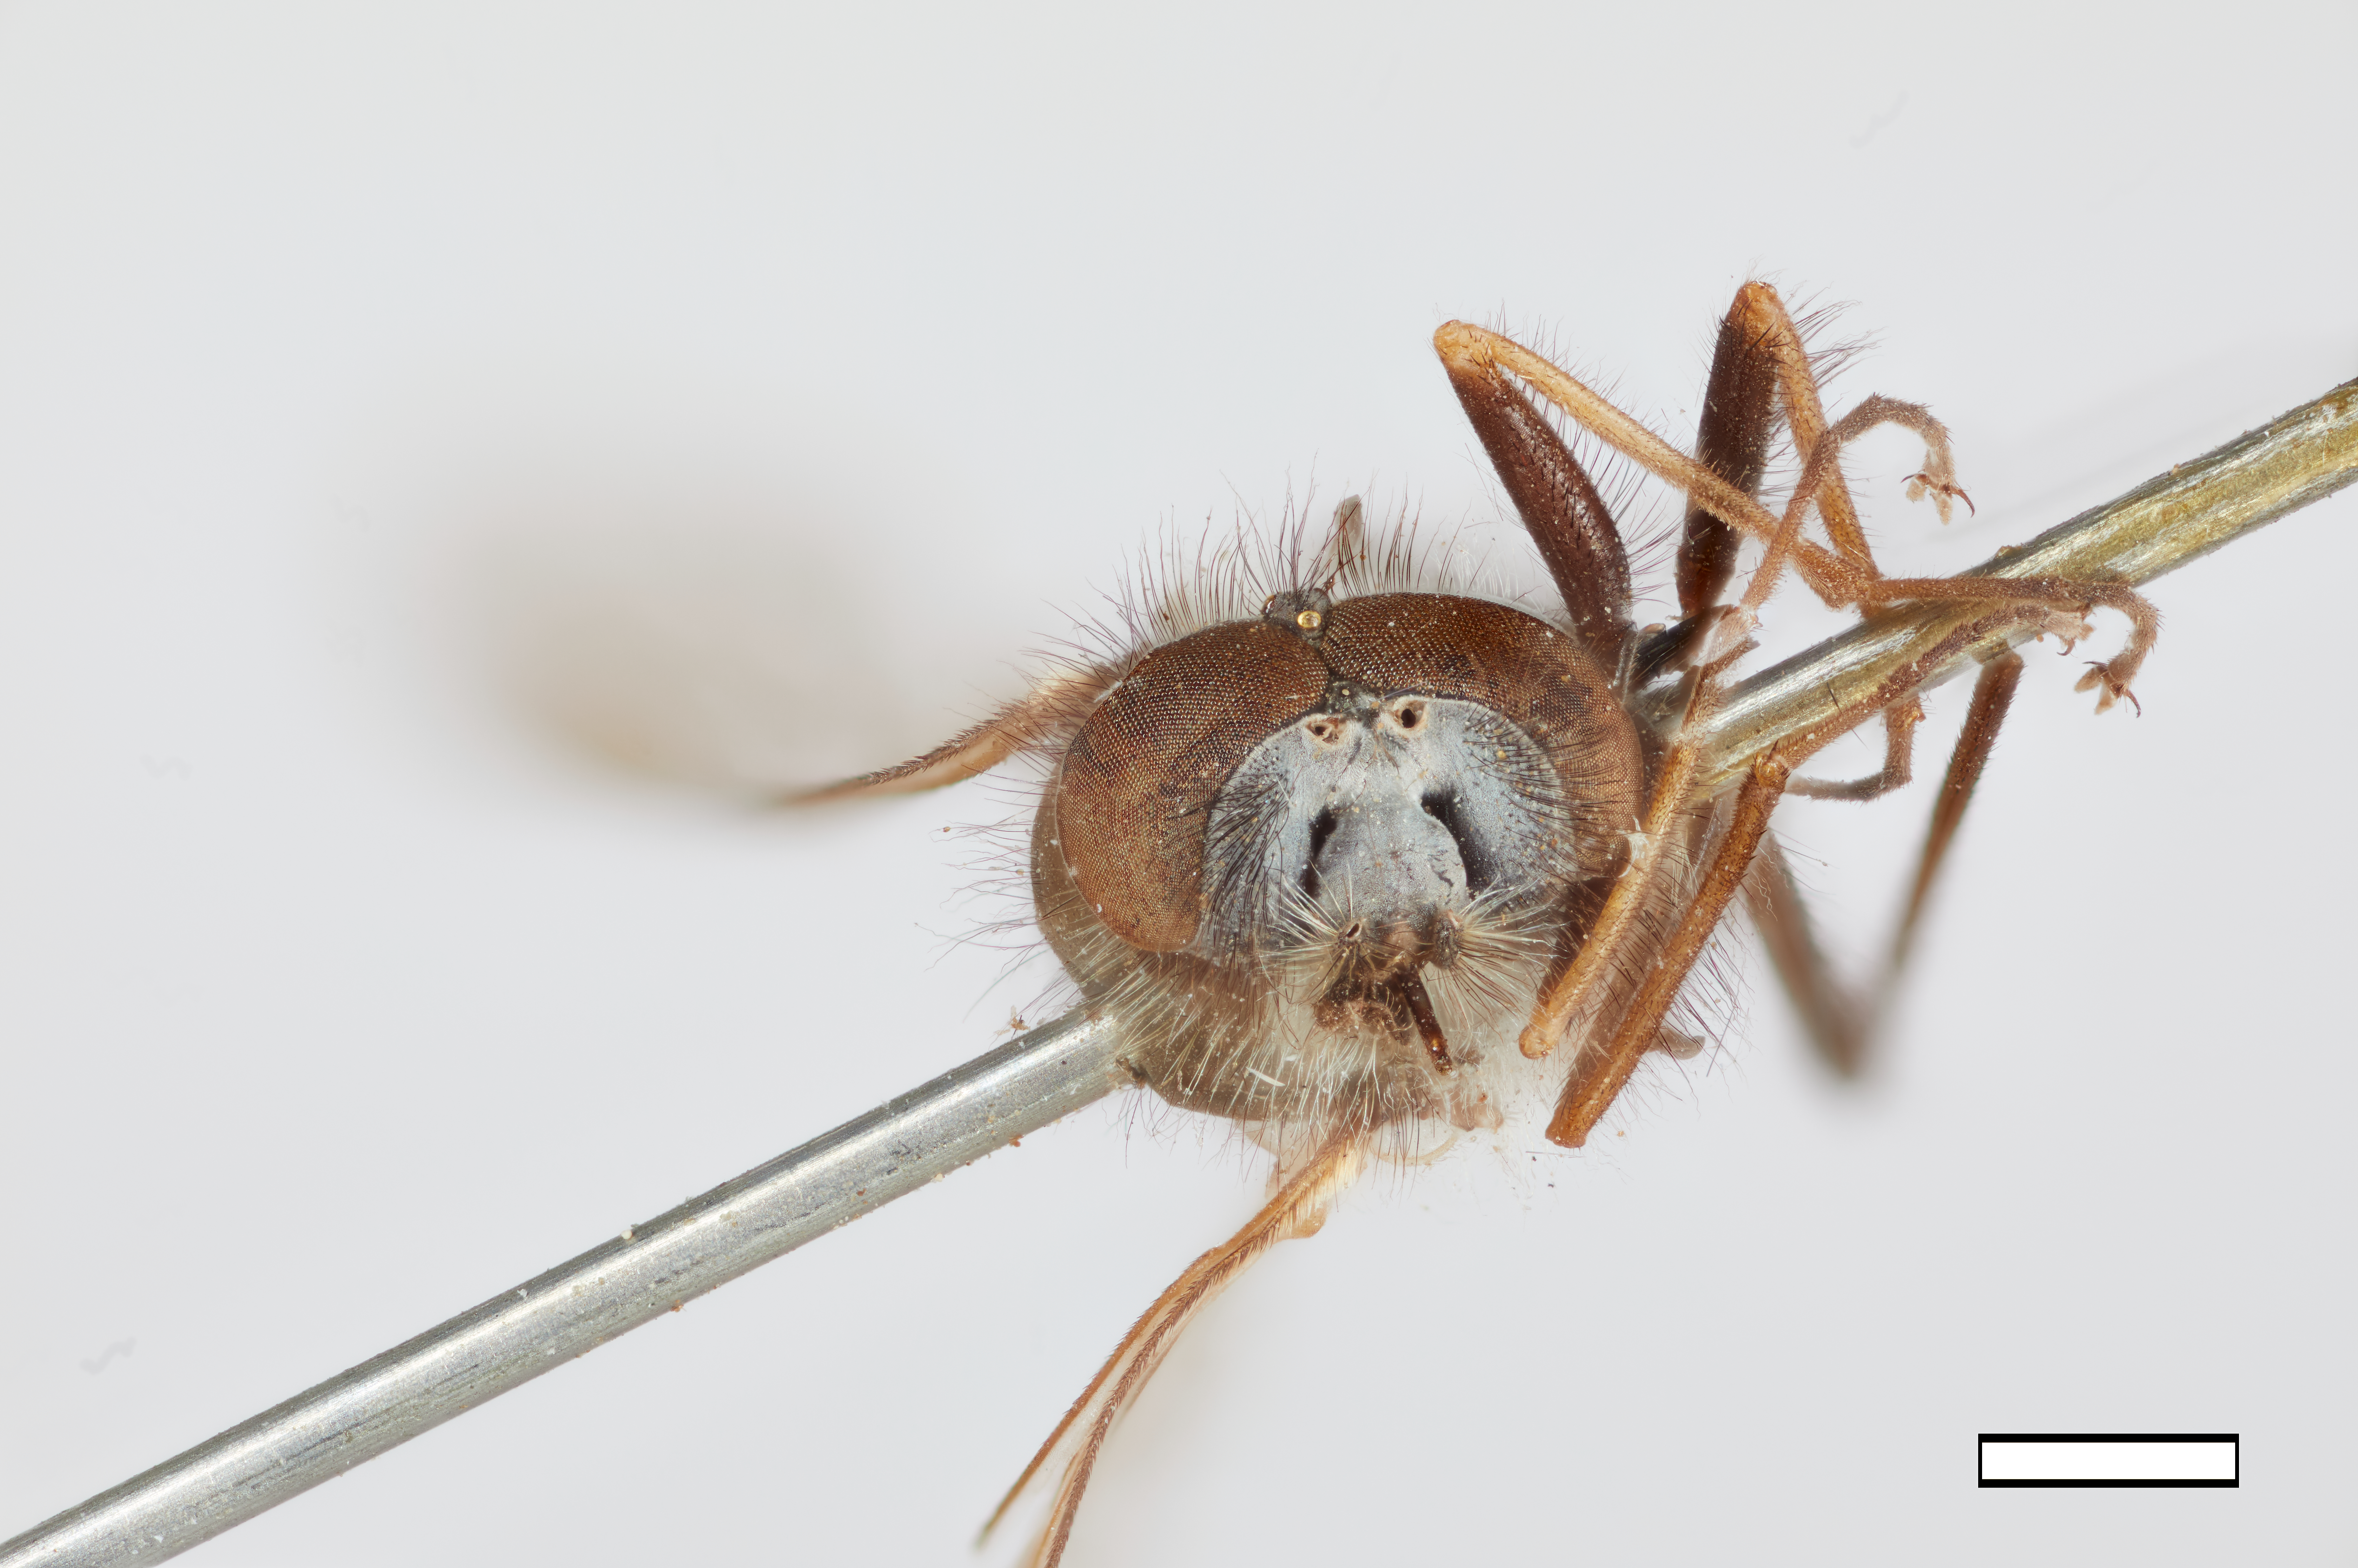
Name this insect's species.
Symphoromyia barbata
